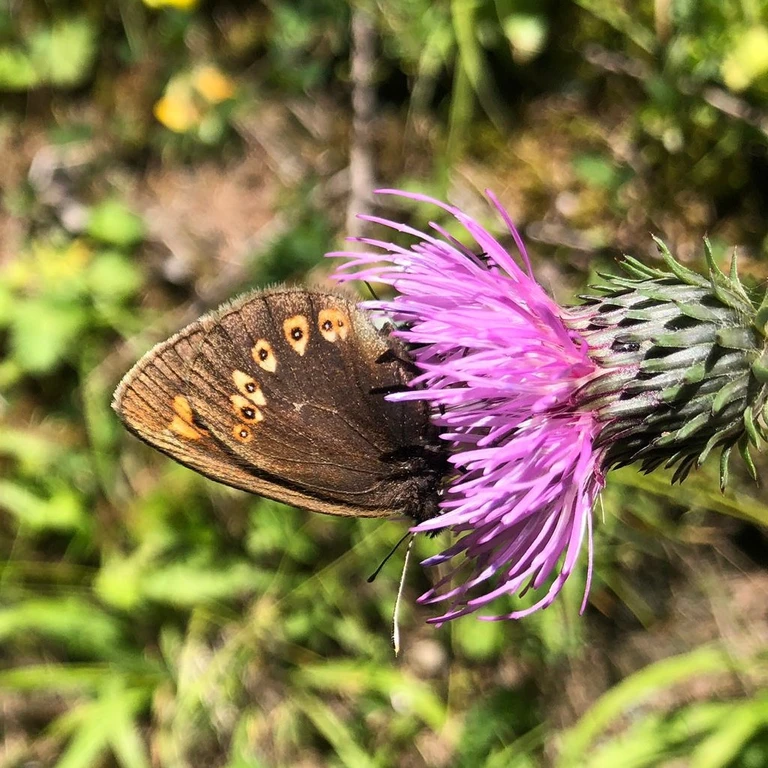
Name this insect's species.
Erebia alberganus
